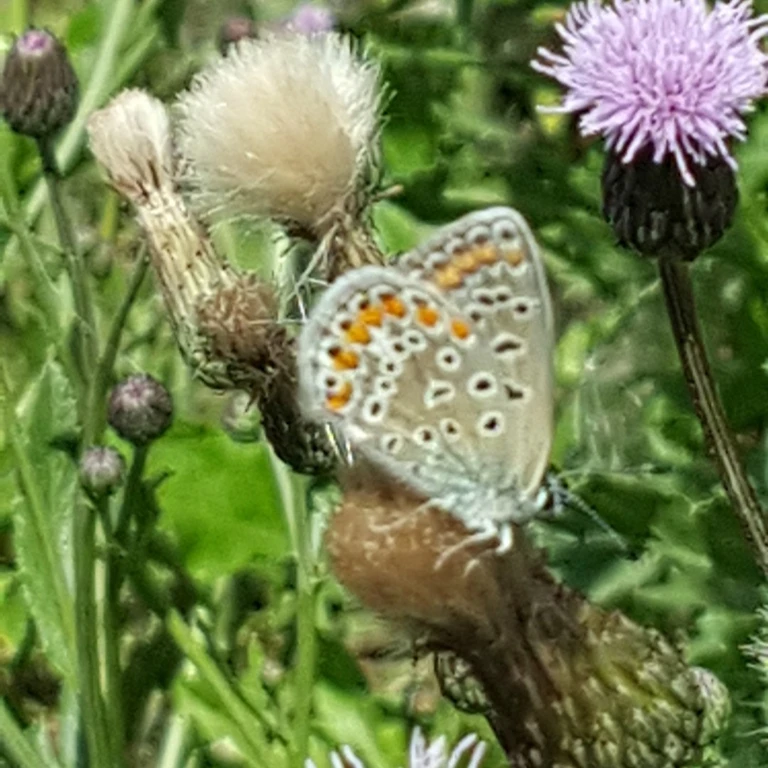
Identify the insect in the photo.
Polyommatus icarus
